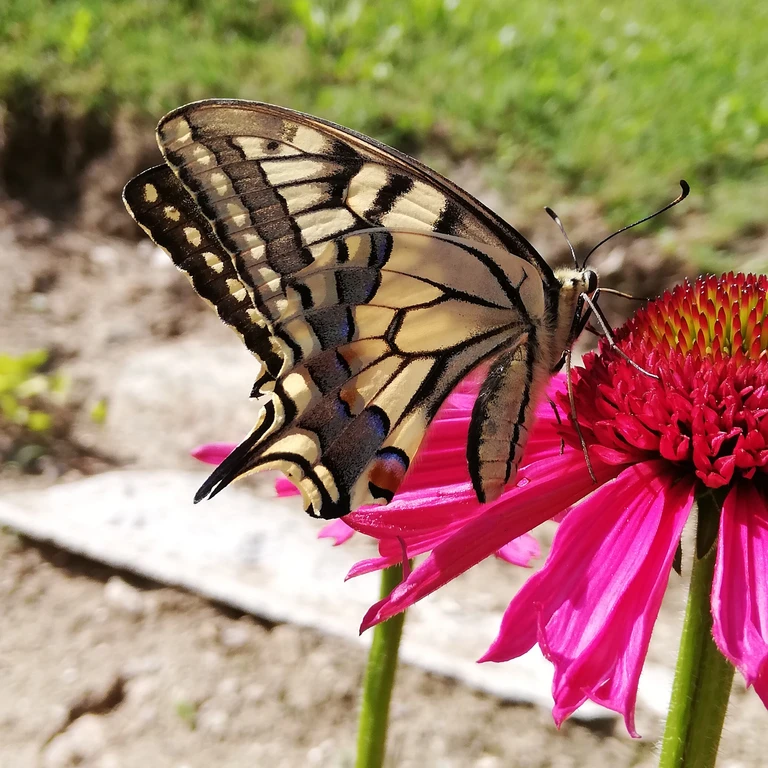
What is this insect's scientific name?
Papilio machaon
